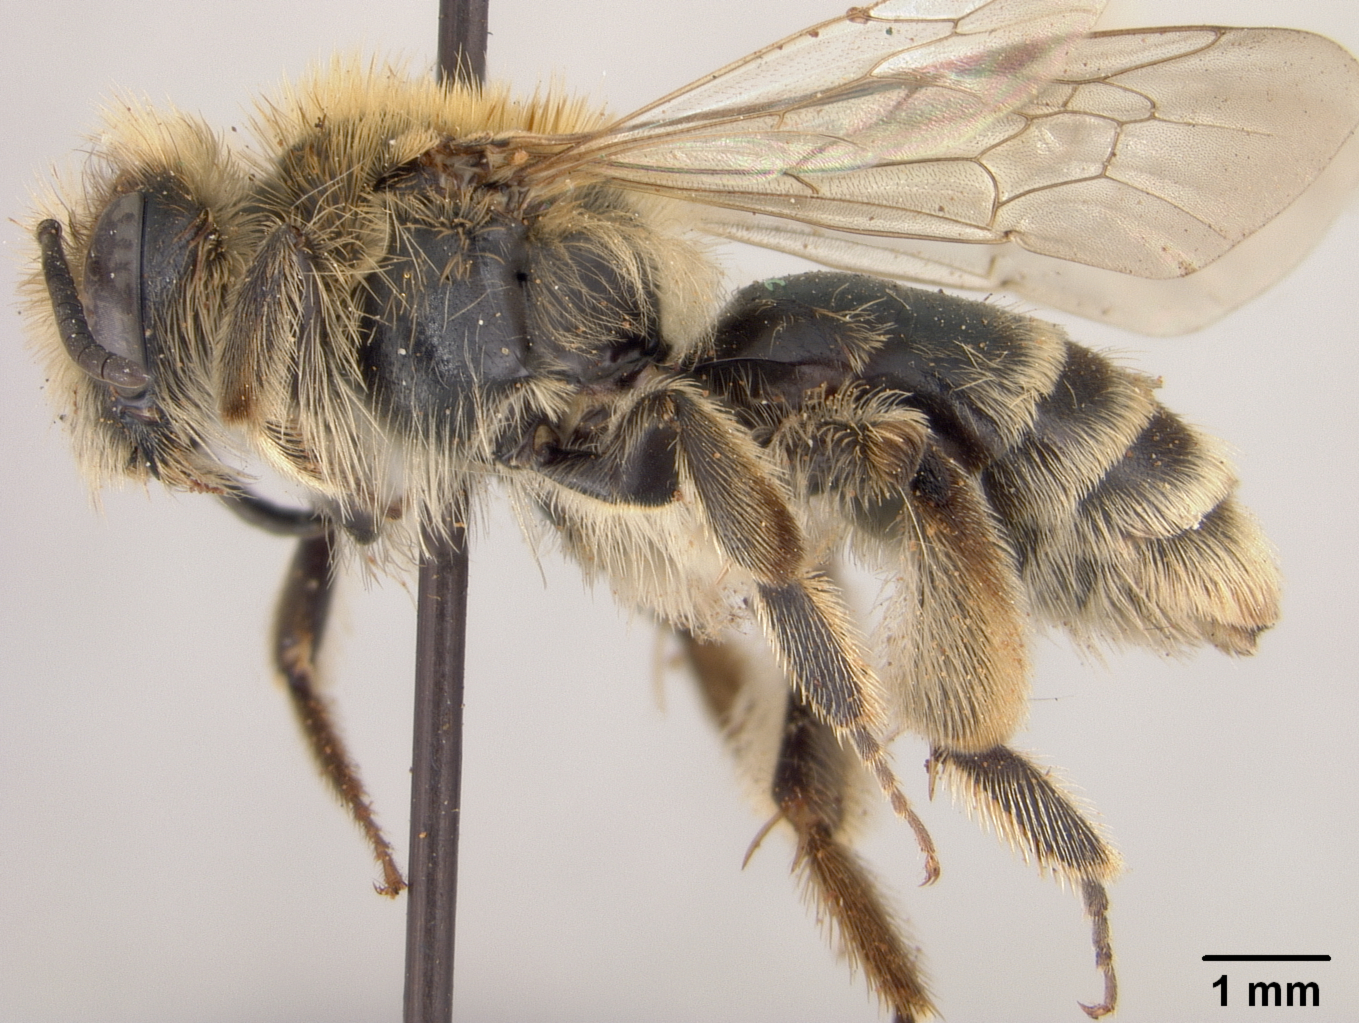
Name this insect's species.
Andrena vexabilis
